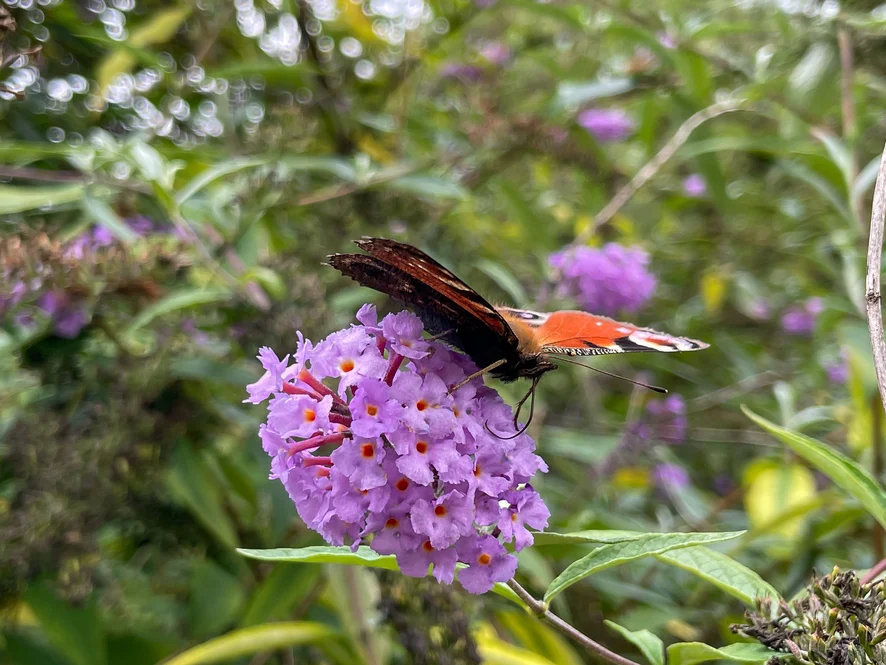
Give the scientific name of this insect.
Aglais io
